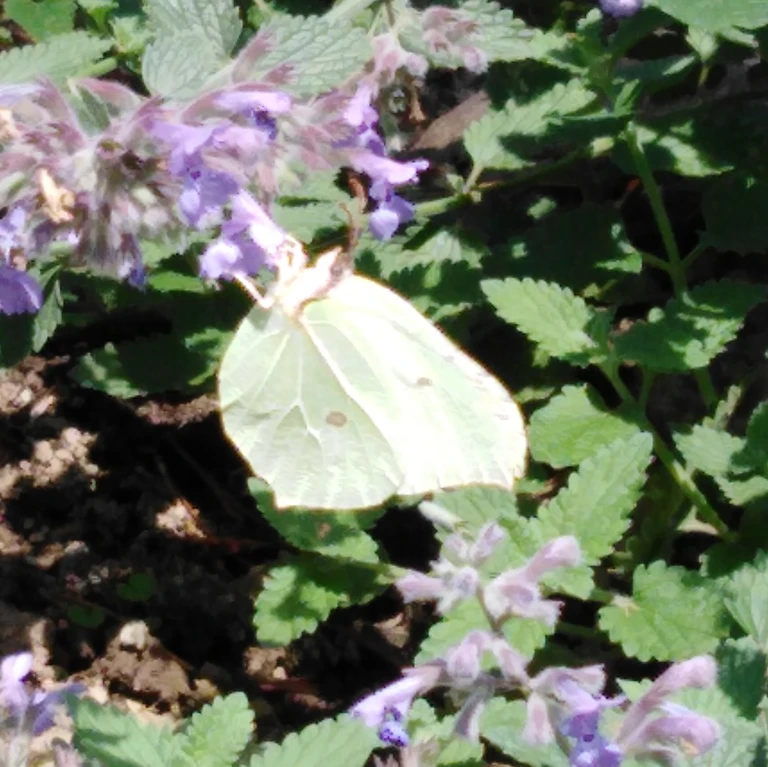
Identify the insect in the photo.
Gonepteryx rhamni
